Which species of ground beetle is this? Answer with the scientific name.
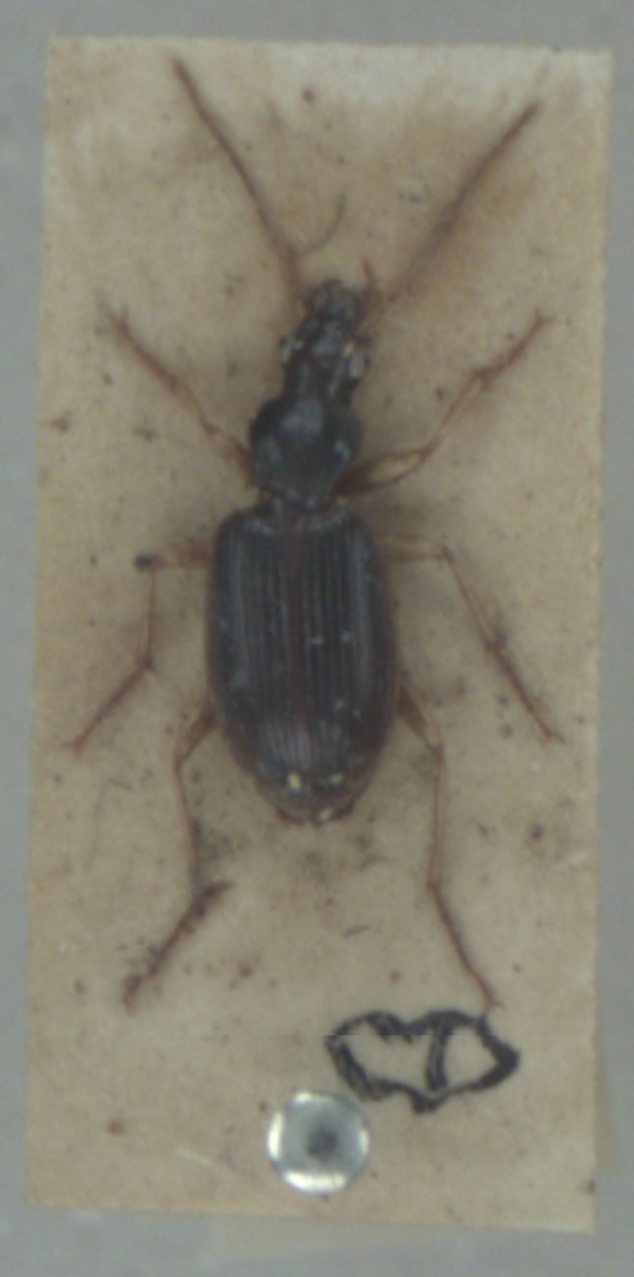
Paranchus albipes
